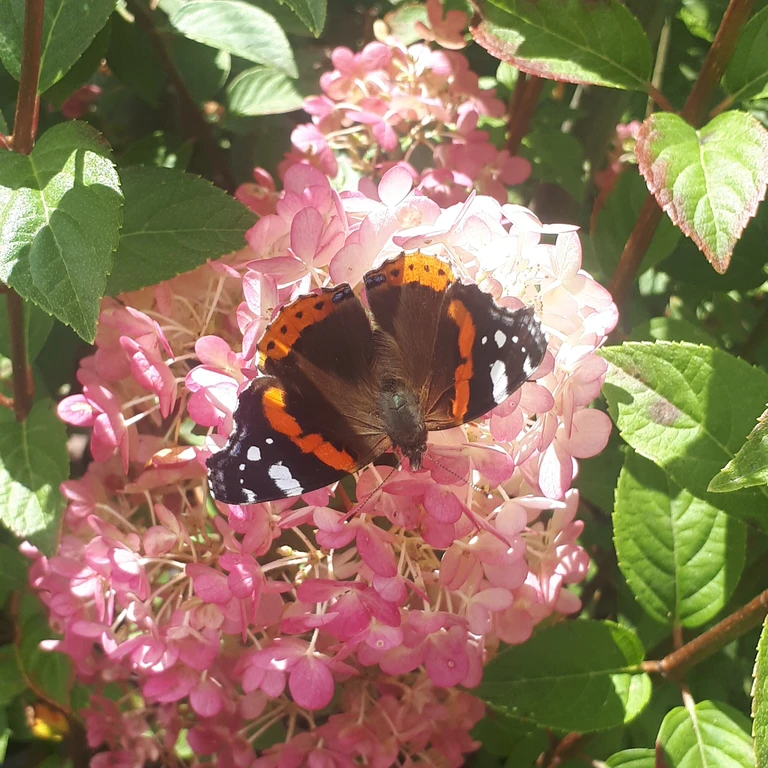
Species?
Vanessa atalanta
